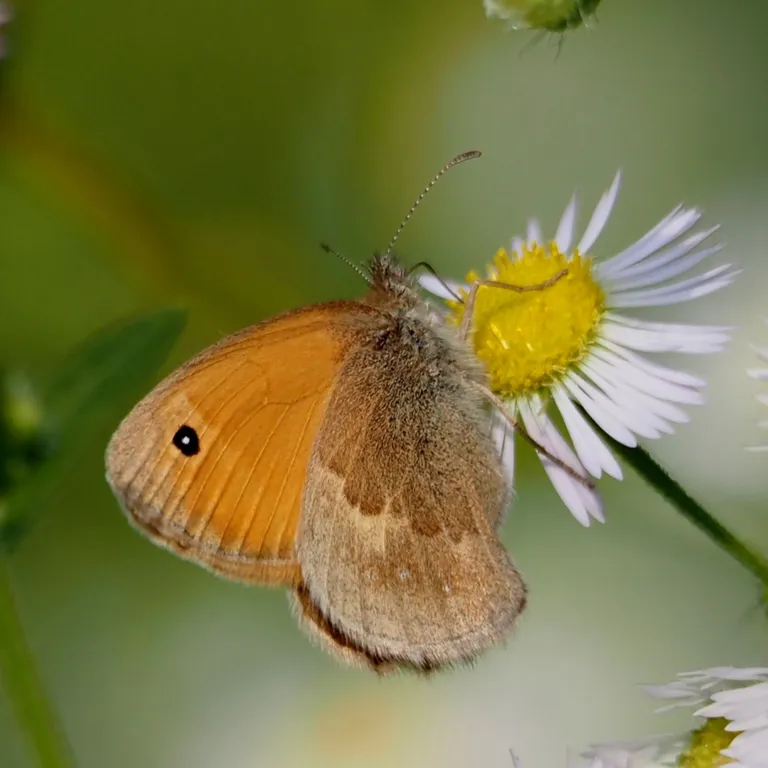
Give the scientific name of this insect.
Coenonympha pamphilus
